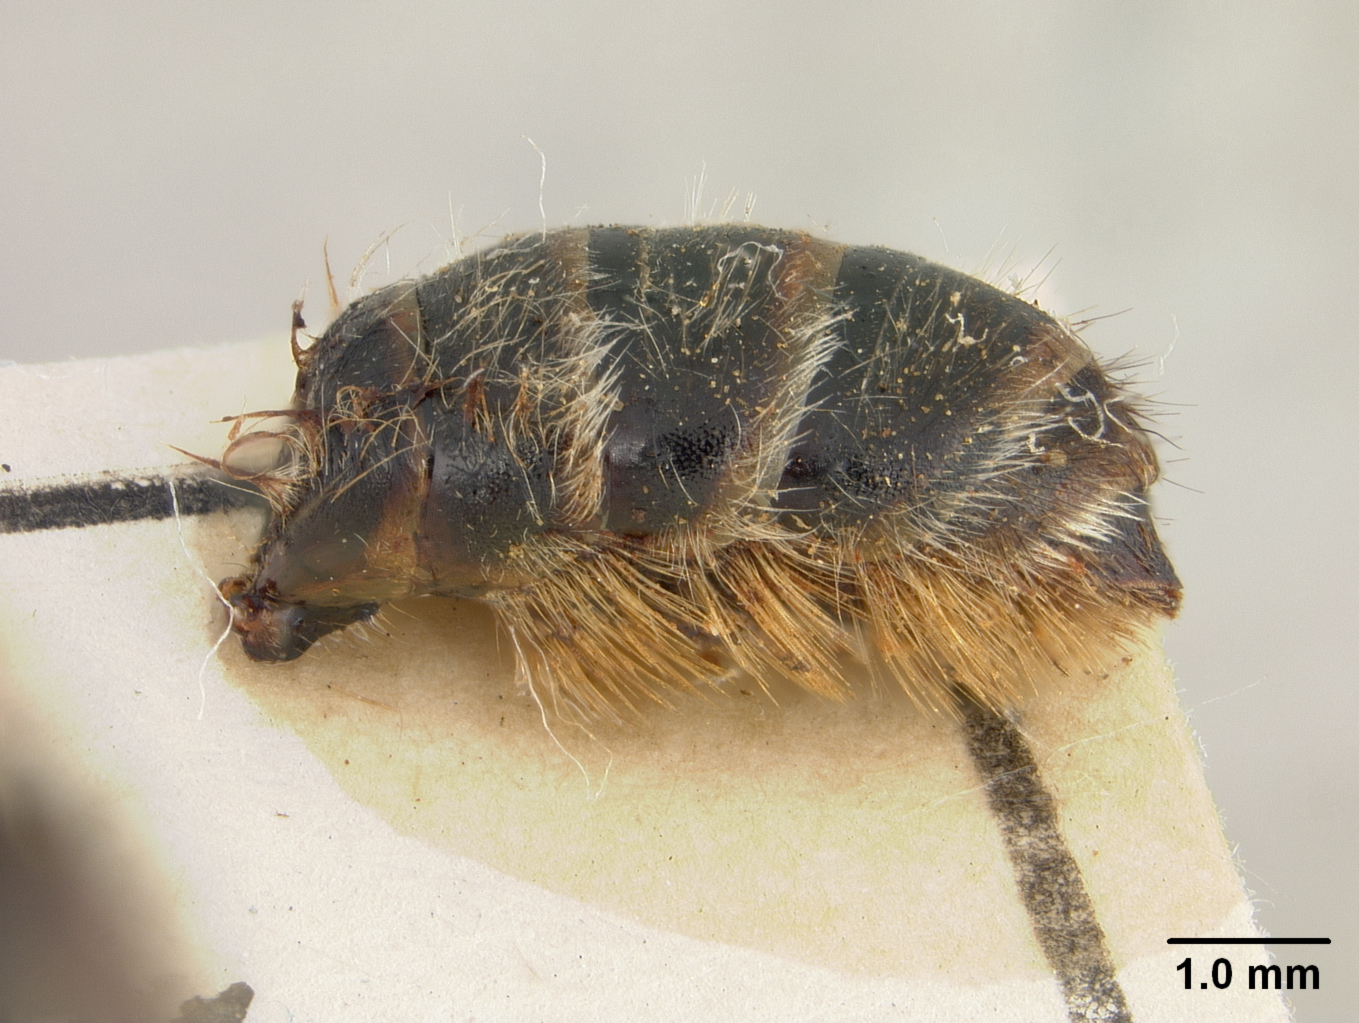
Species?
Osmia mitsukurii
